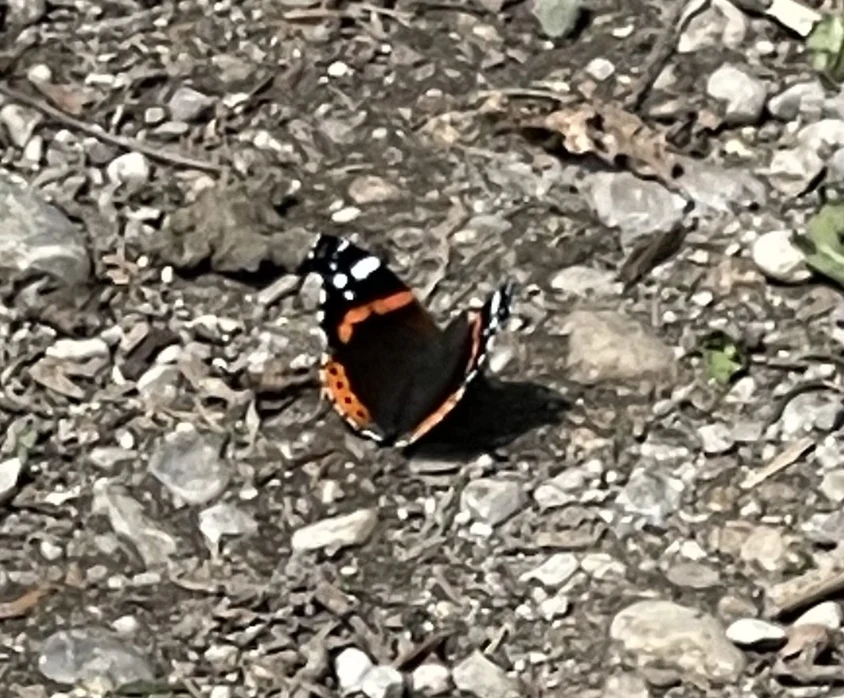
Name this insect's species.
Vanessa atalanta
